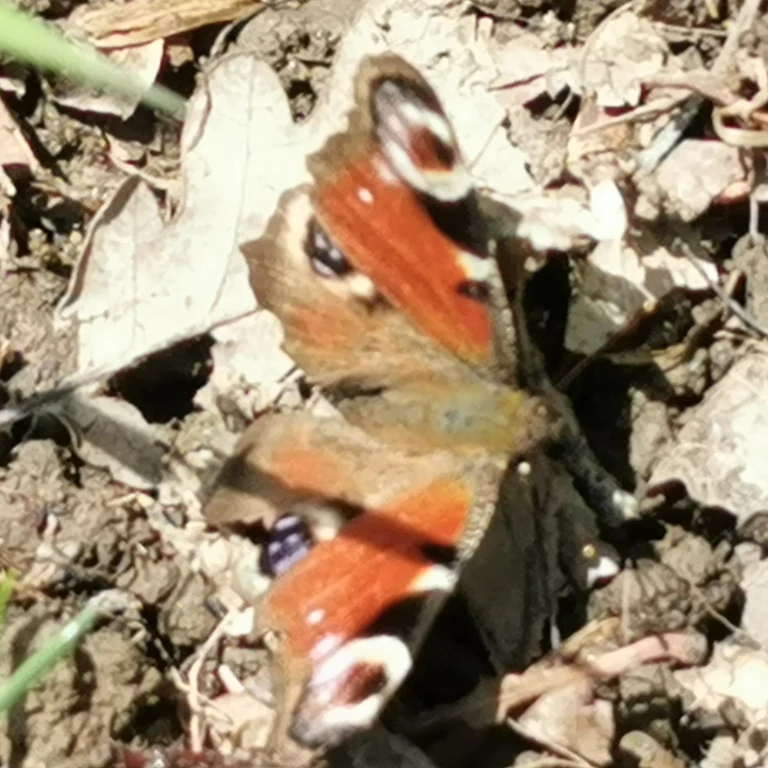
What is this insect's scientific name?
Aglais io
